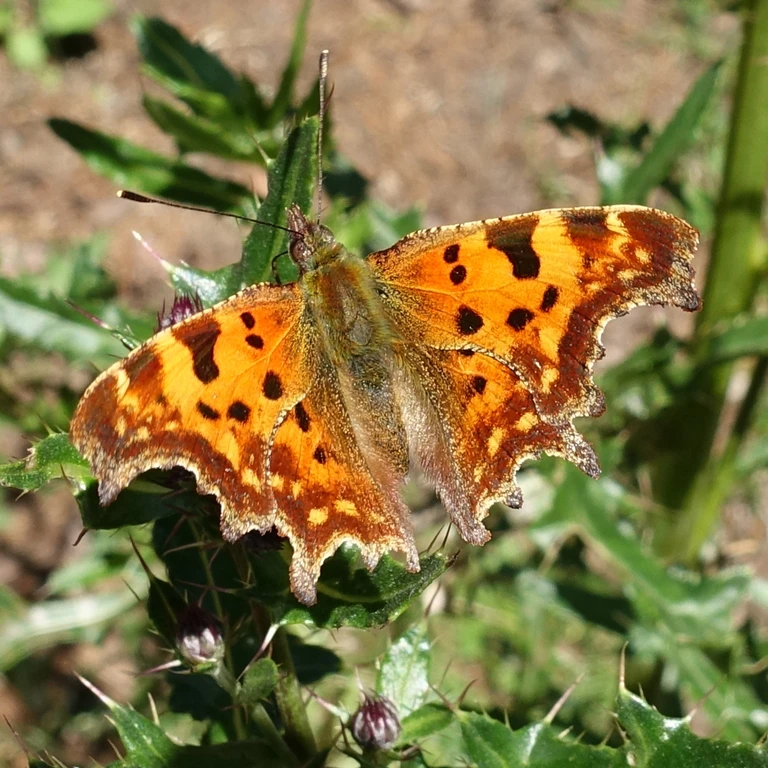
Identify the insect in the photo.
Polygonia c-album
